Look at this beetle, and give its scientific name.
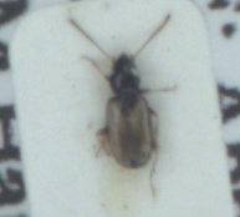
Tachys scutellaris
